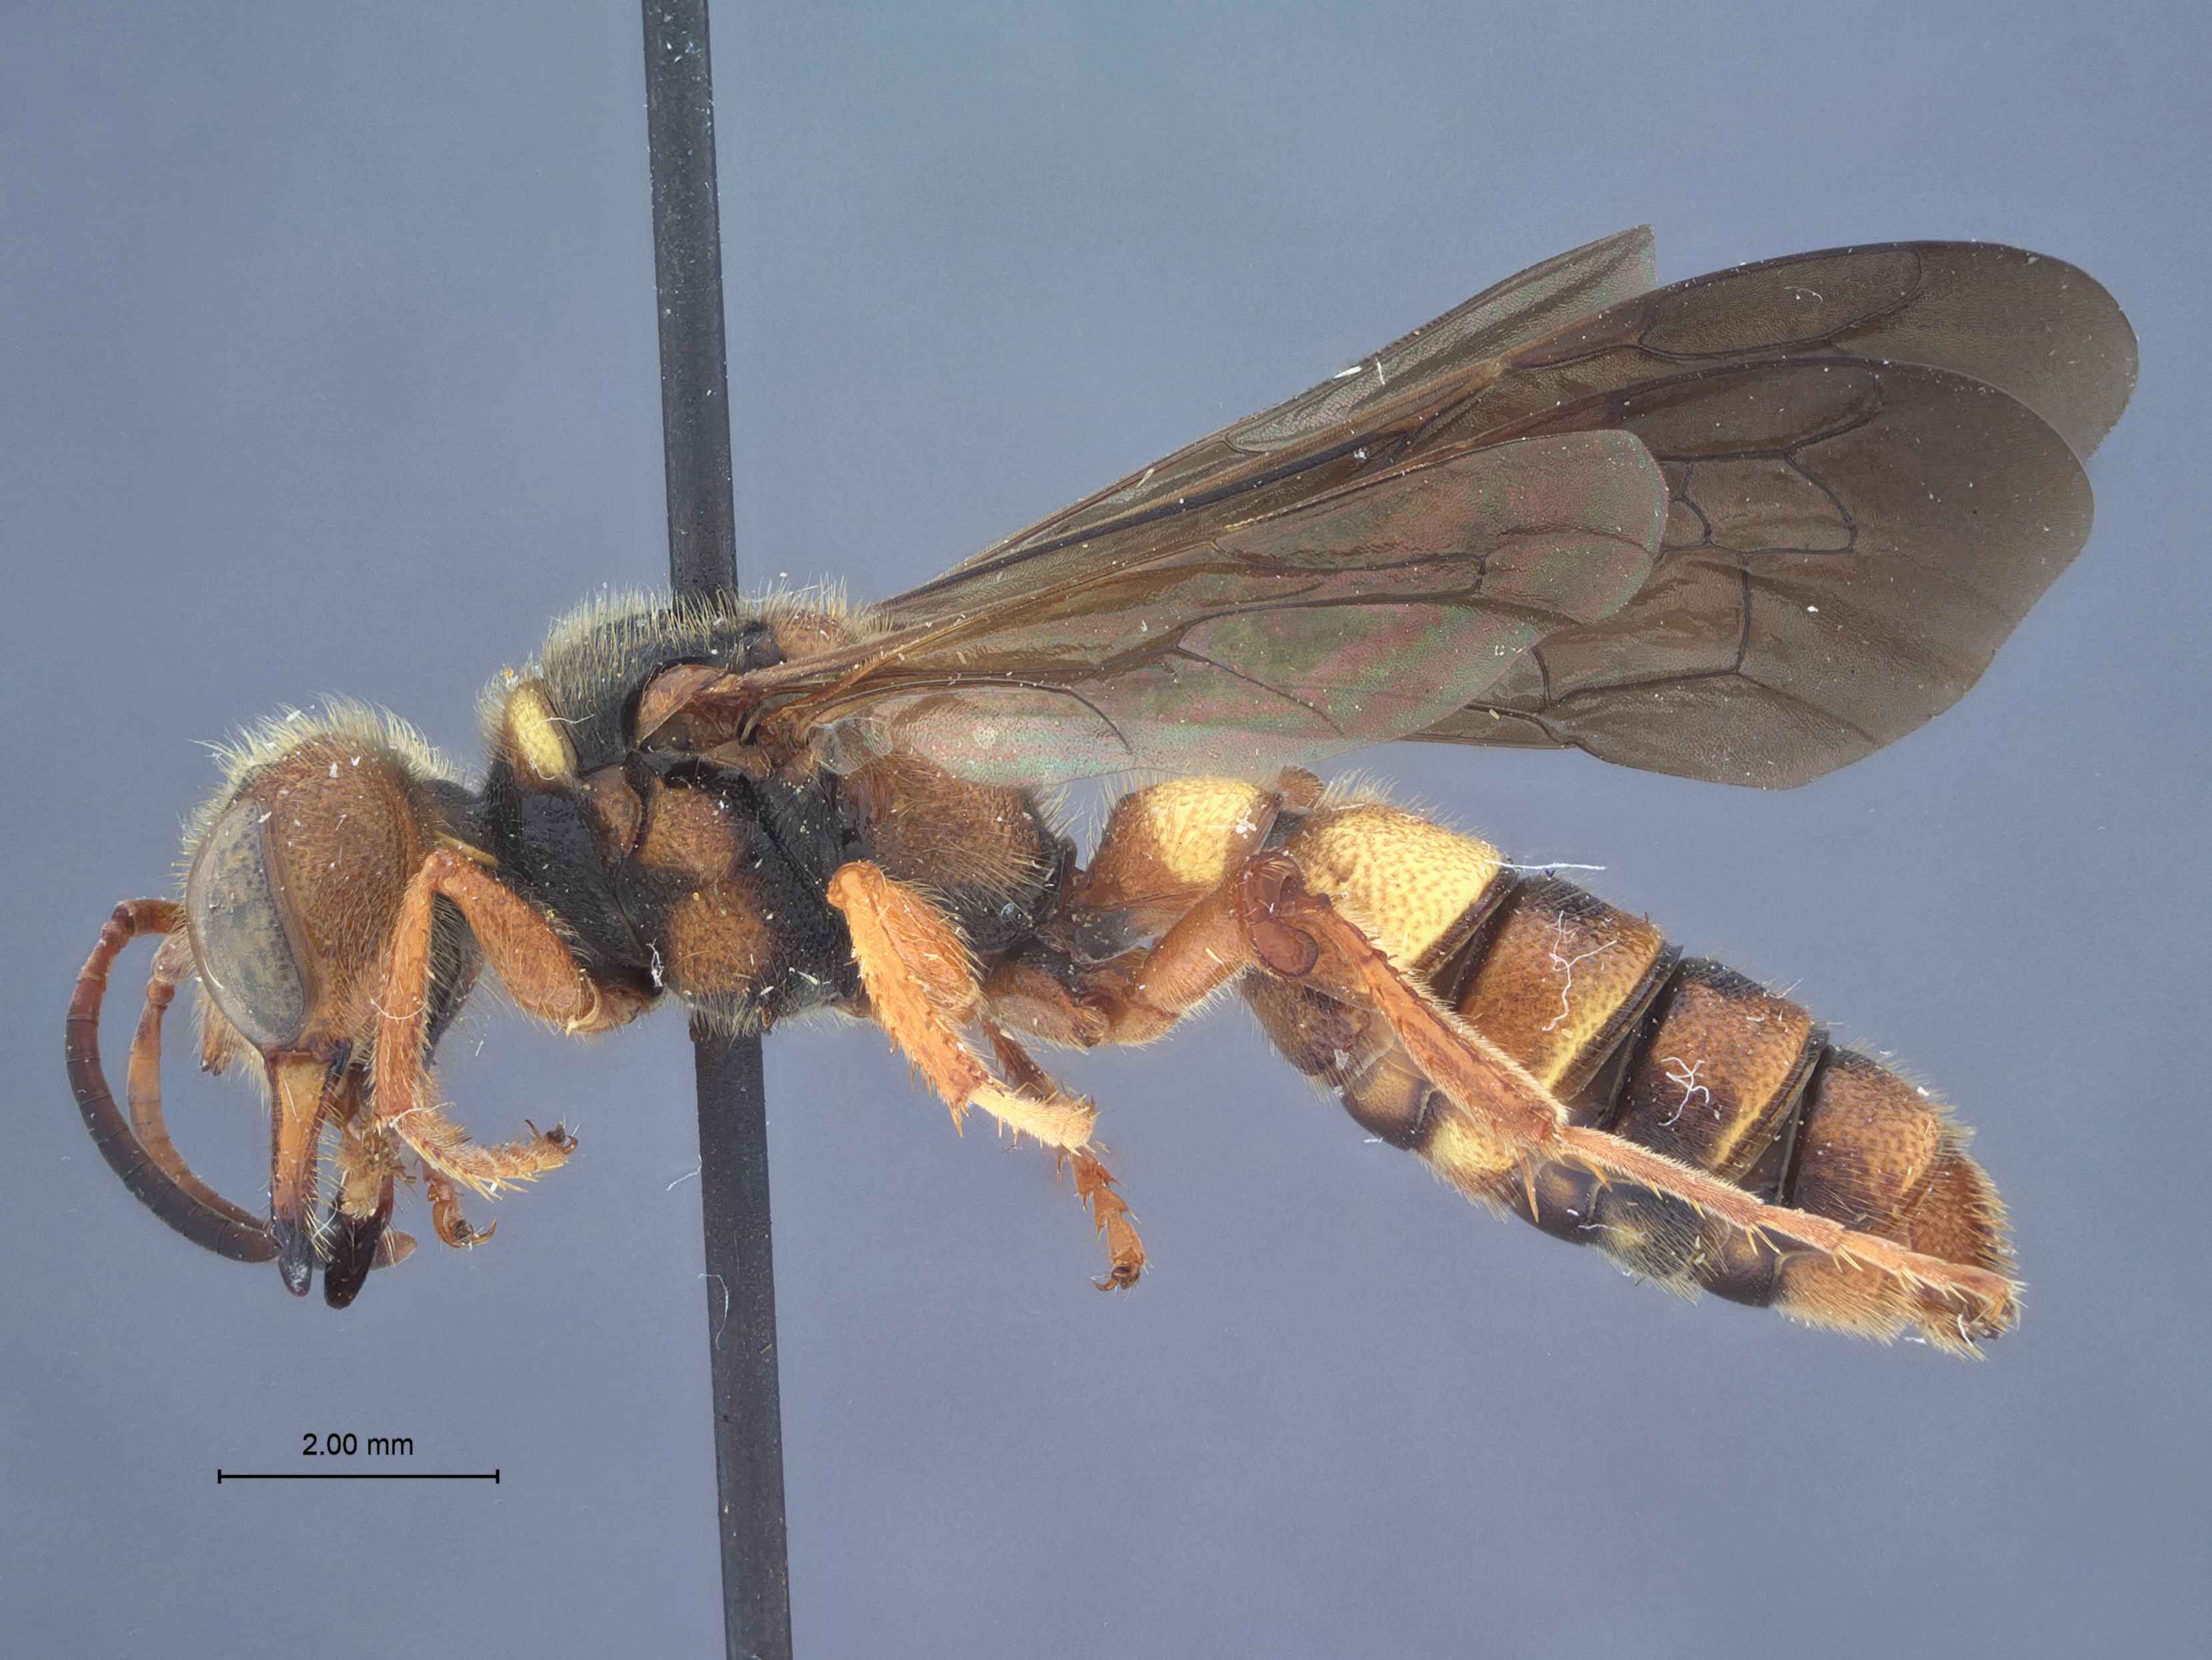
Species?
Cerceris bolingeri
